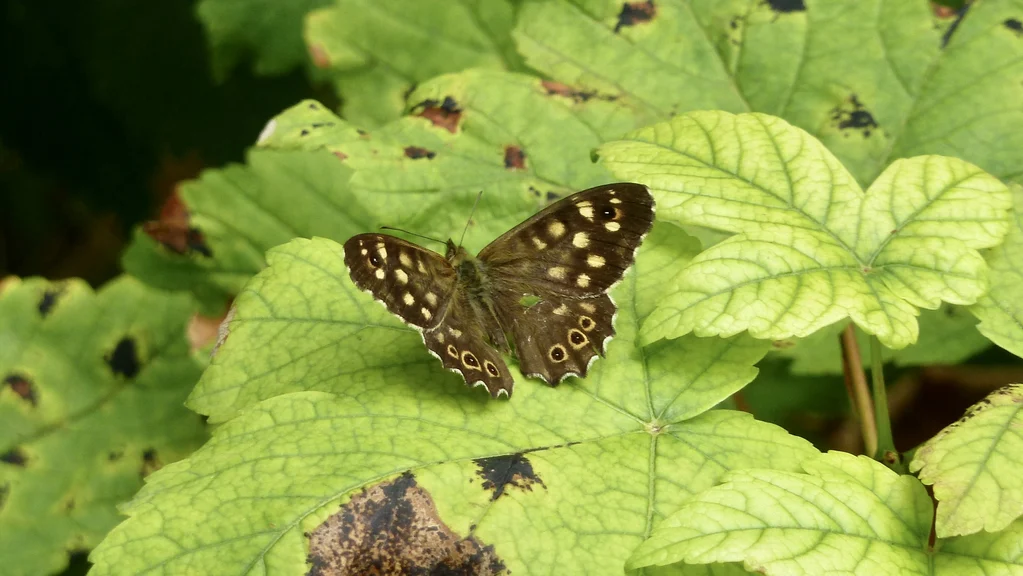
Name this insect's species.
Pararge aegeria
